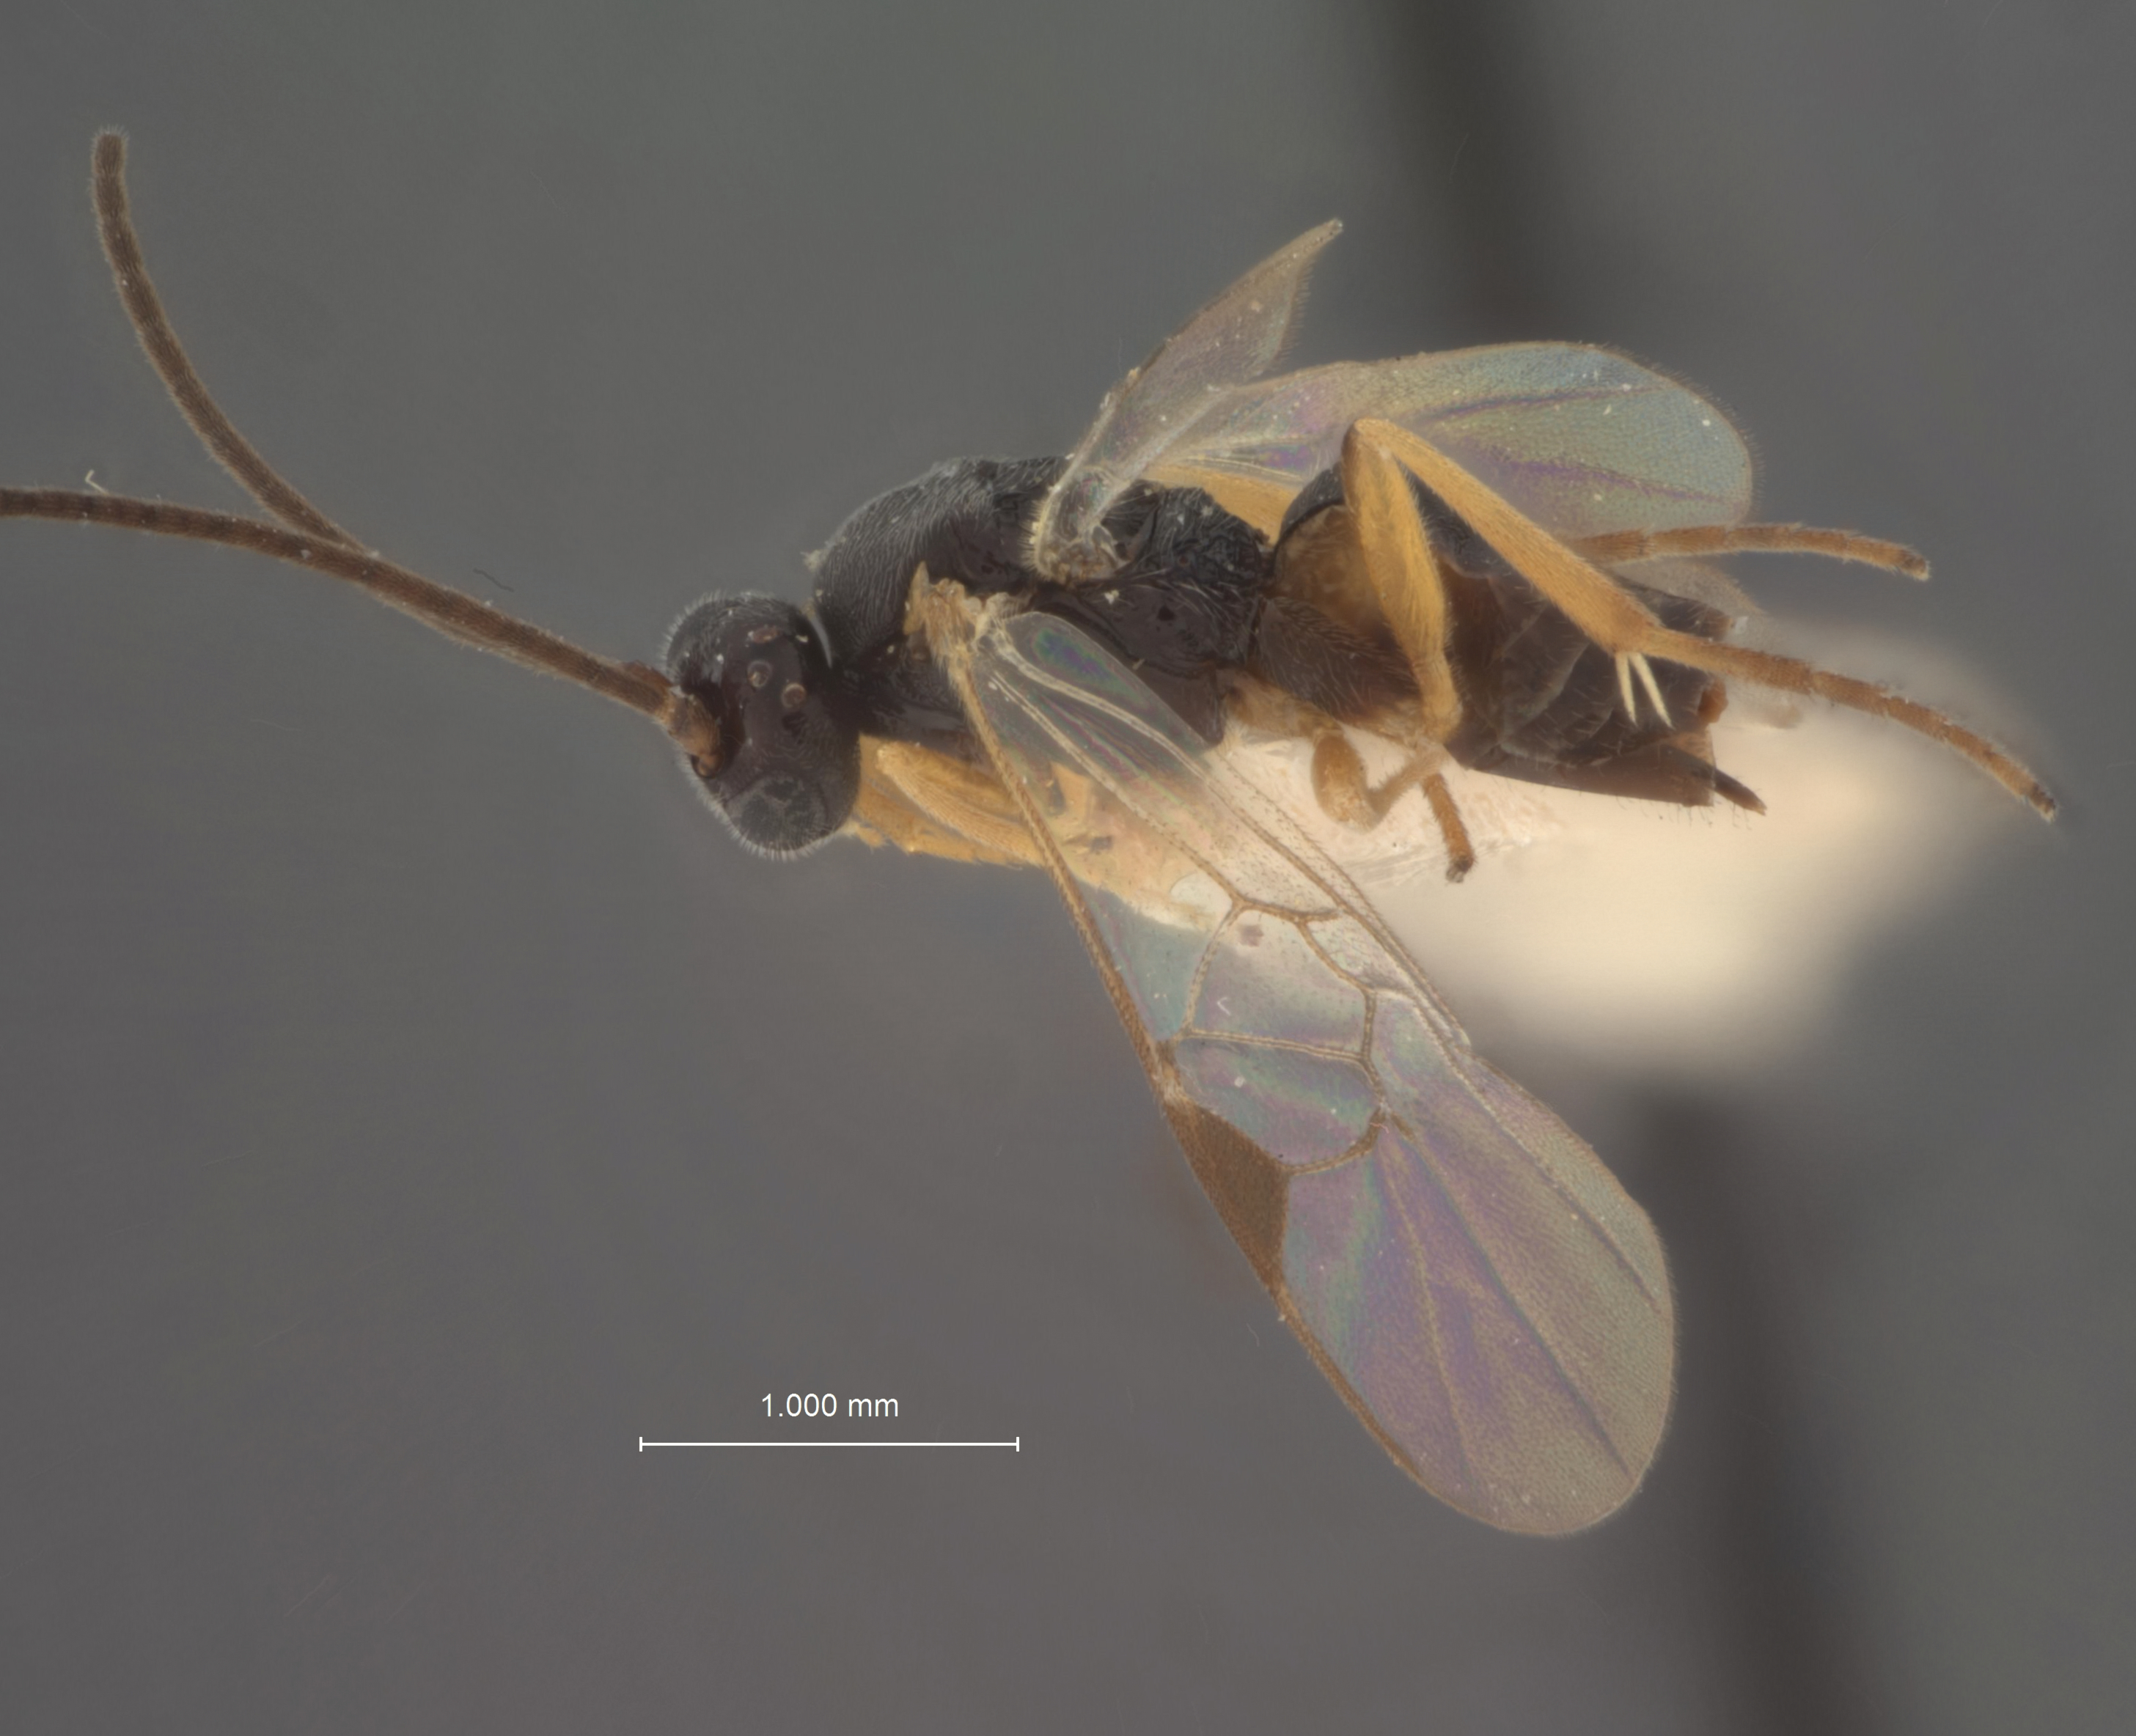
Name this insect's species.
Apanteles fiskei
